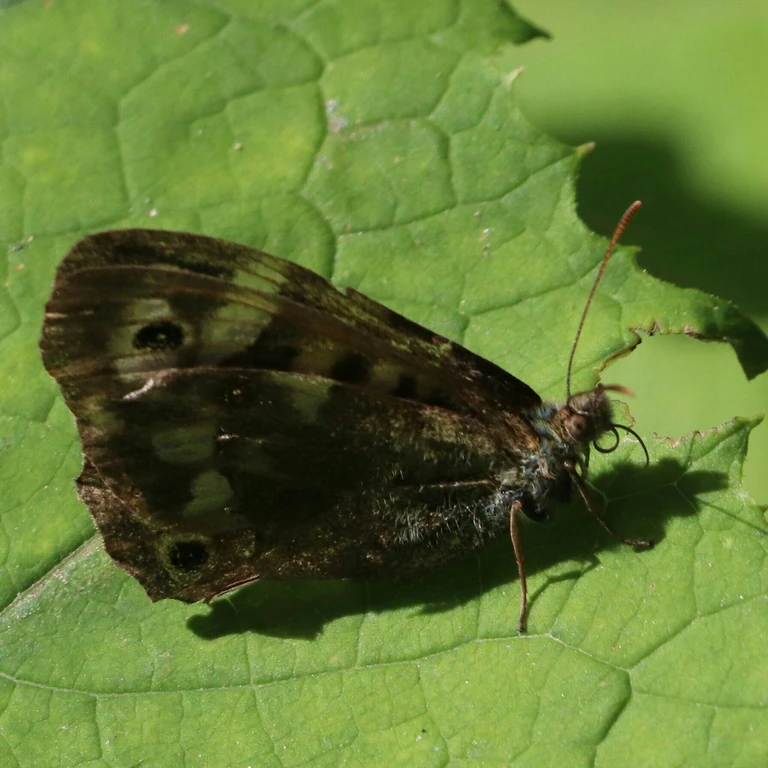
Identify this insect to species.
Pararge aegeria
